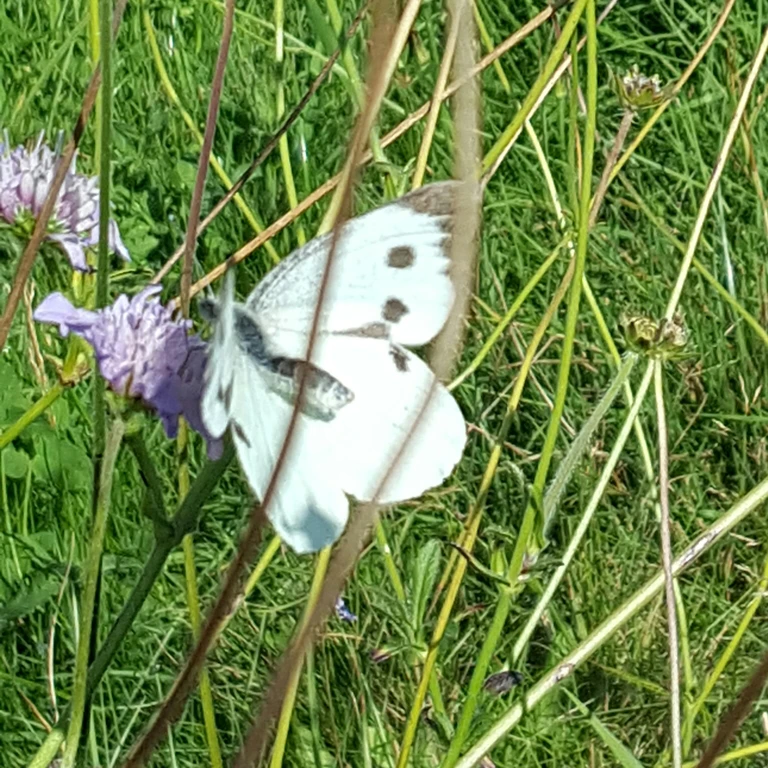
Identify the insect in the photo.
Pieris brassicae
